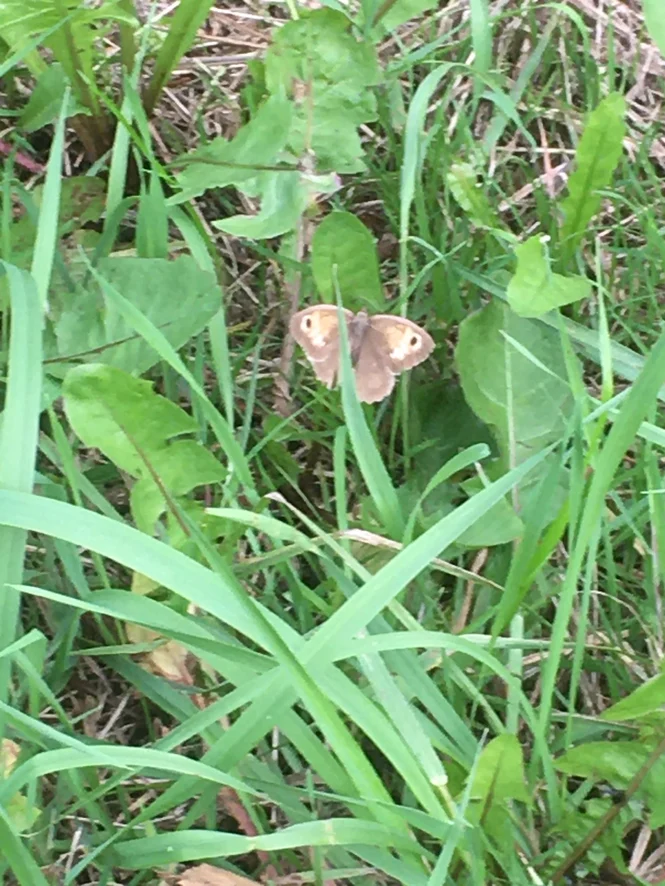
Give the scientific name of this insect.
Maniola jurtina
